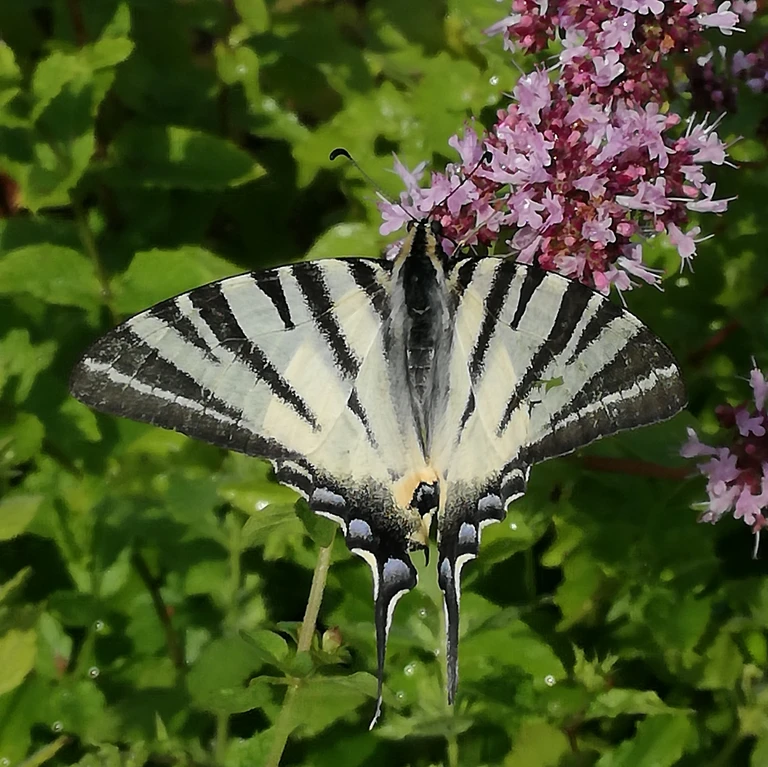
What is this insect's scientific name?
Iphiclides podalirius
